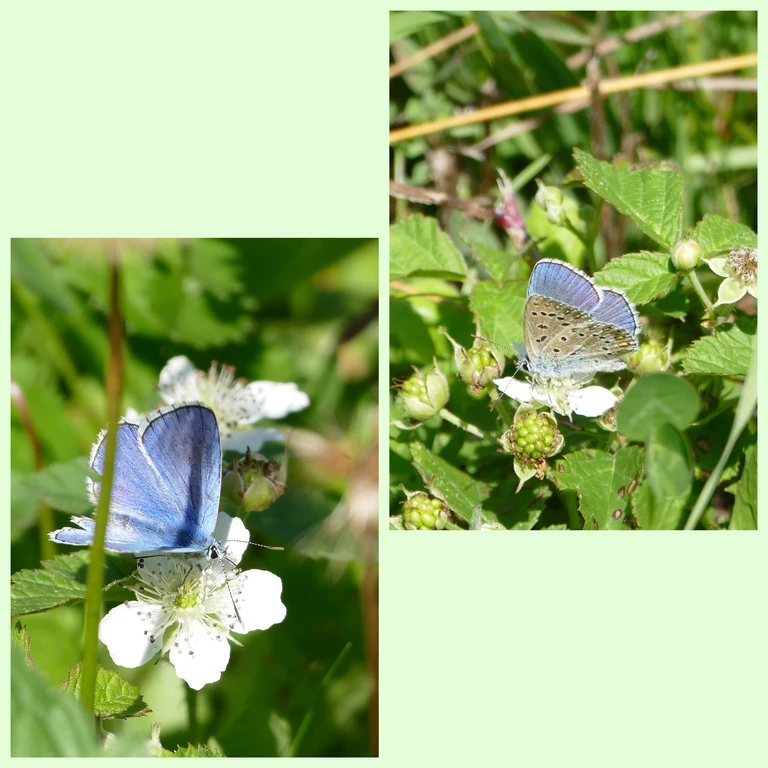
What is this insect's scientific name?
Lysandra bellargus
